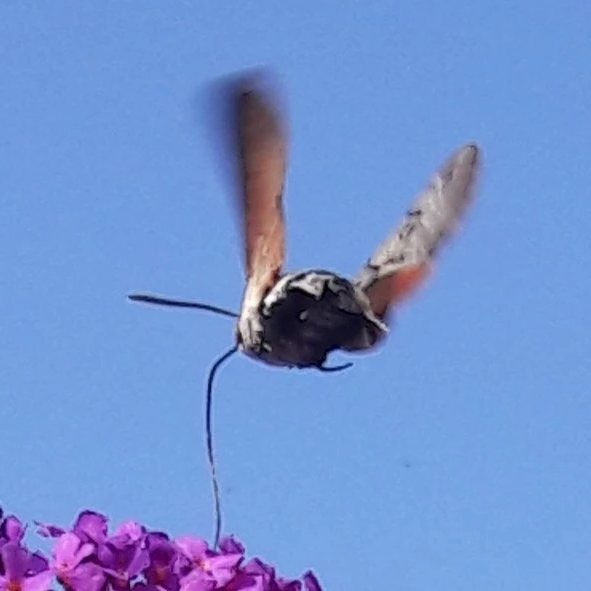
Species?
Macroglossum stellatarum
